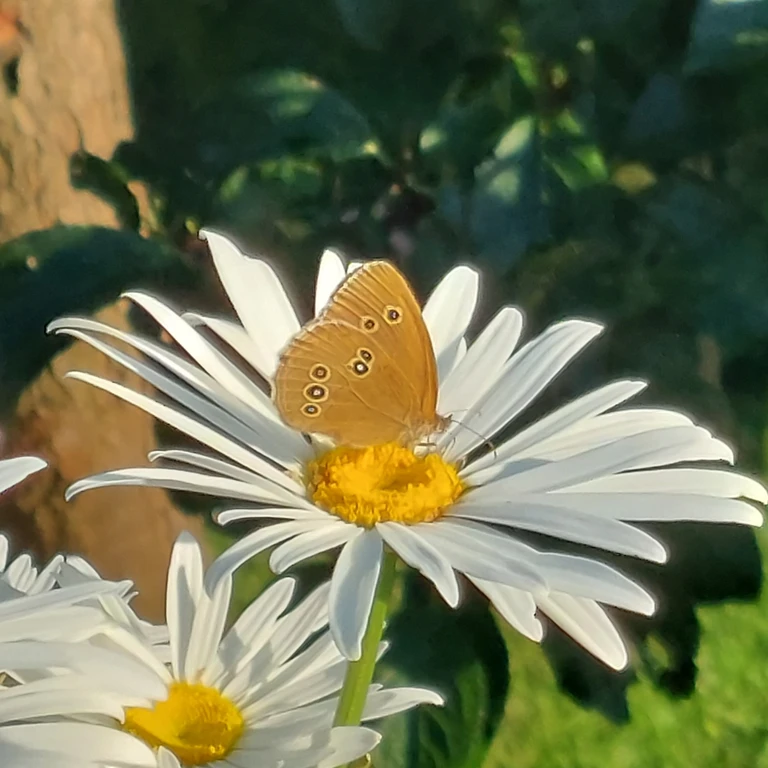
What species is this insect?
Aphantopus hyperantus
